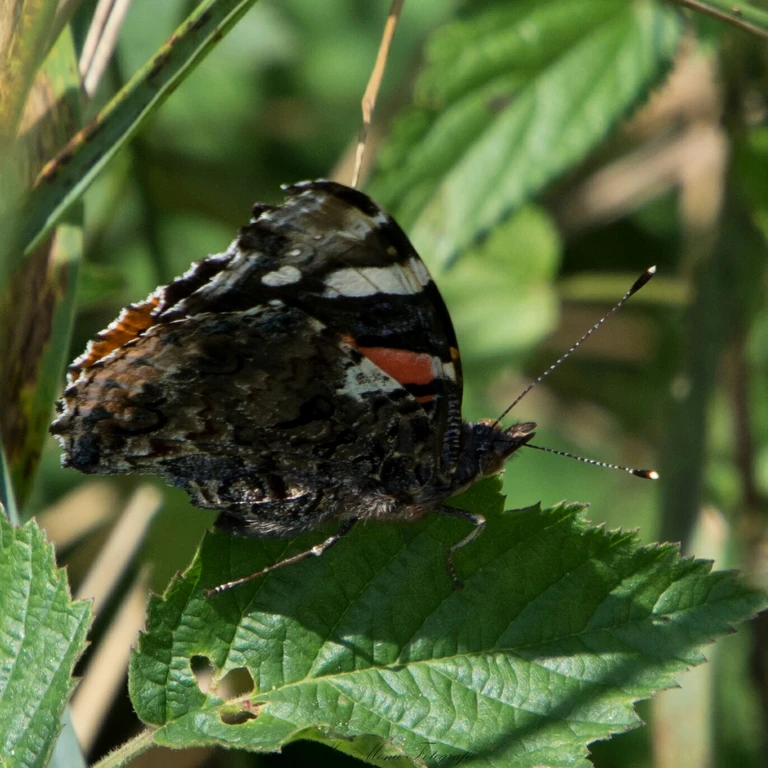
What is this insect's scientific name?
Vanessa atalanta
